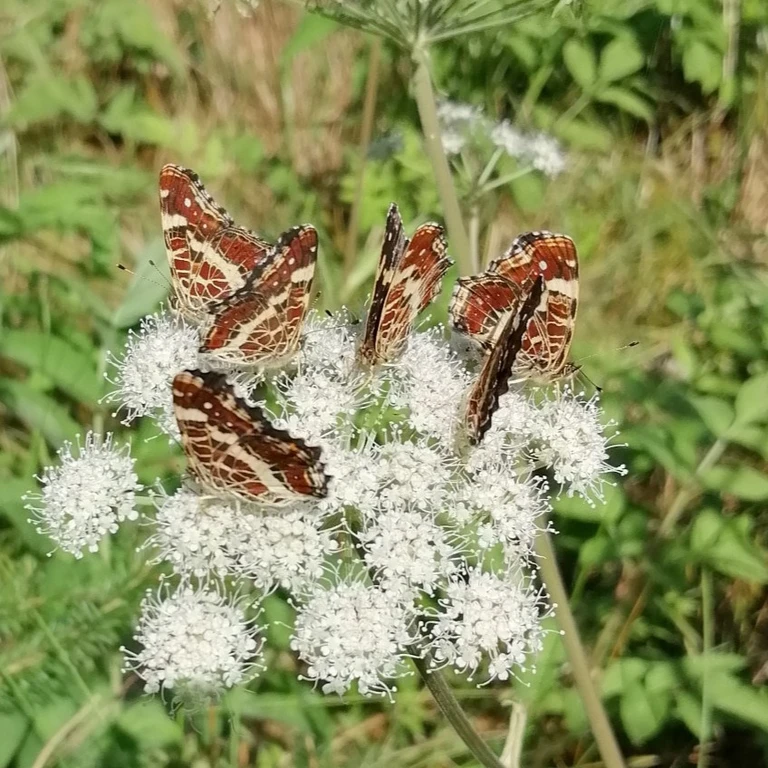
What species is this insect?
Araschnia levana
